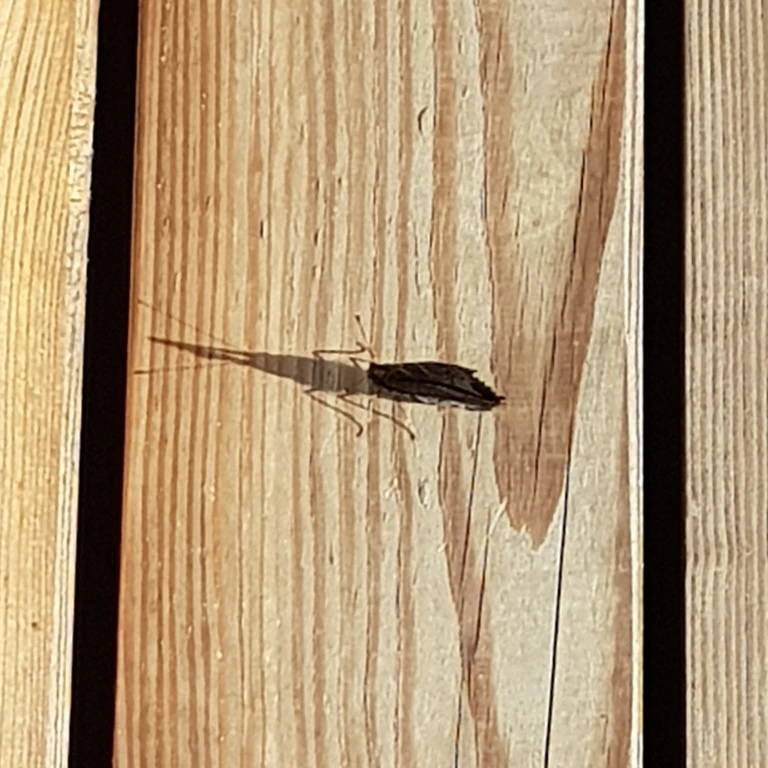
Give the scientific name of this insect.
Aglais io
